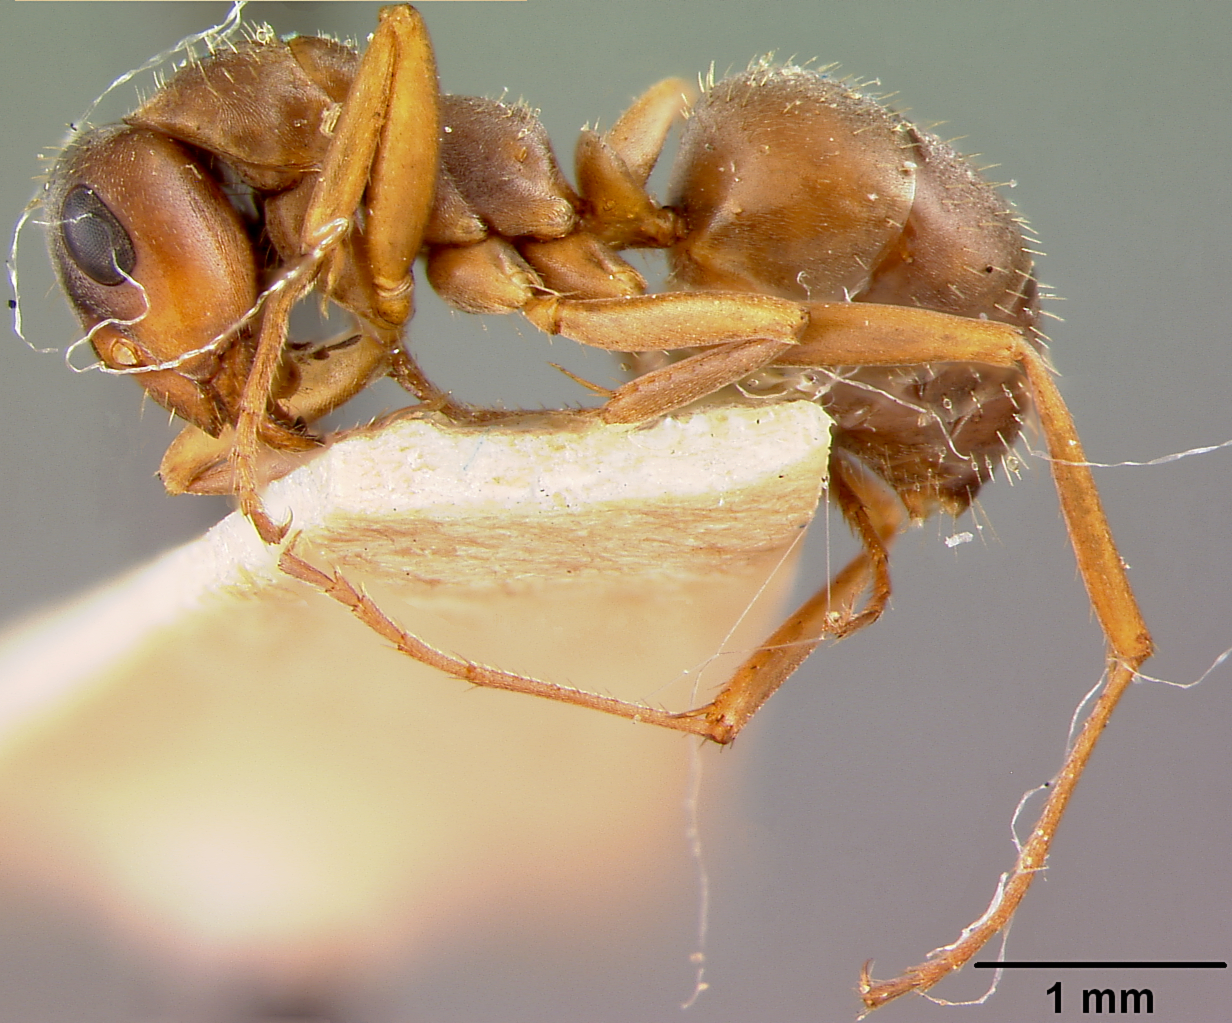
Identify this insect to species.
Formica cinerea
